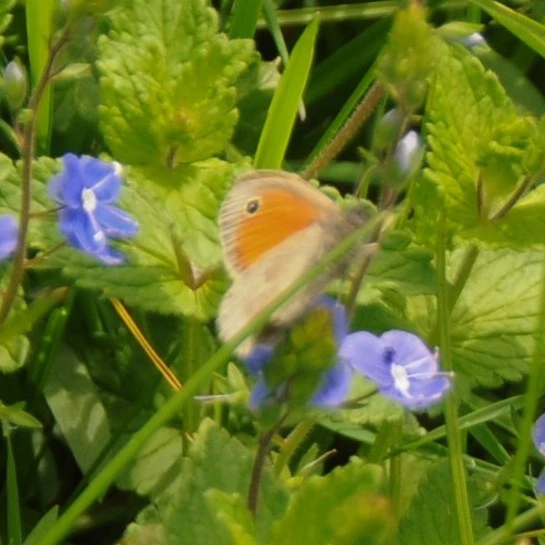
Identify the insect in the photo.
Coenonympha pamphilus
